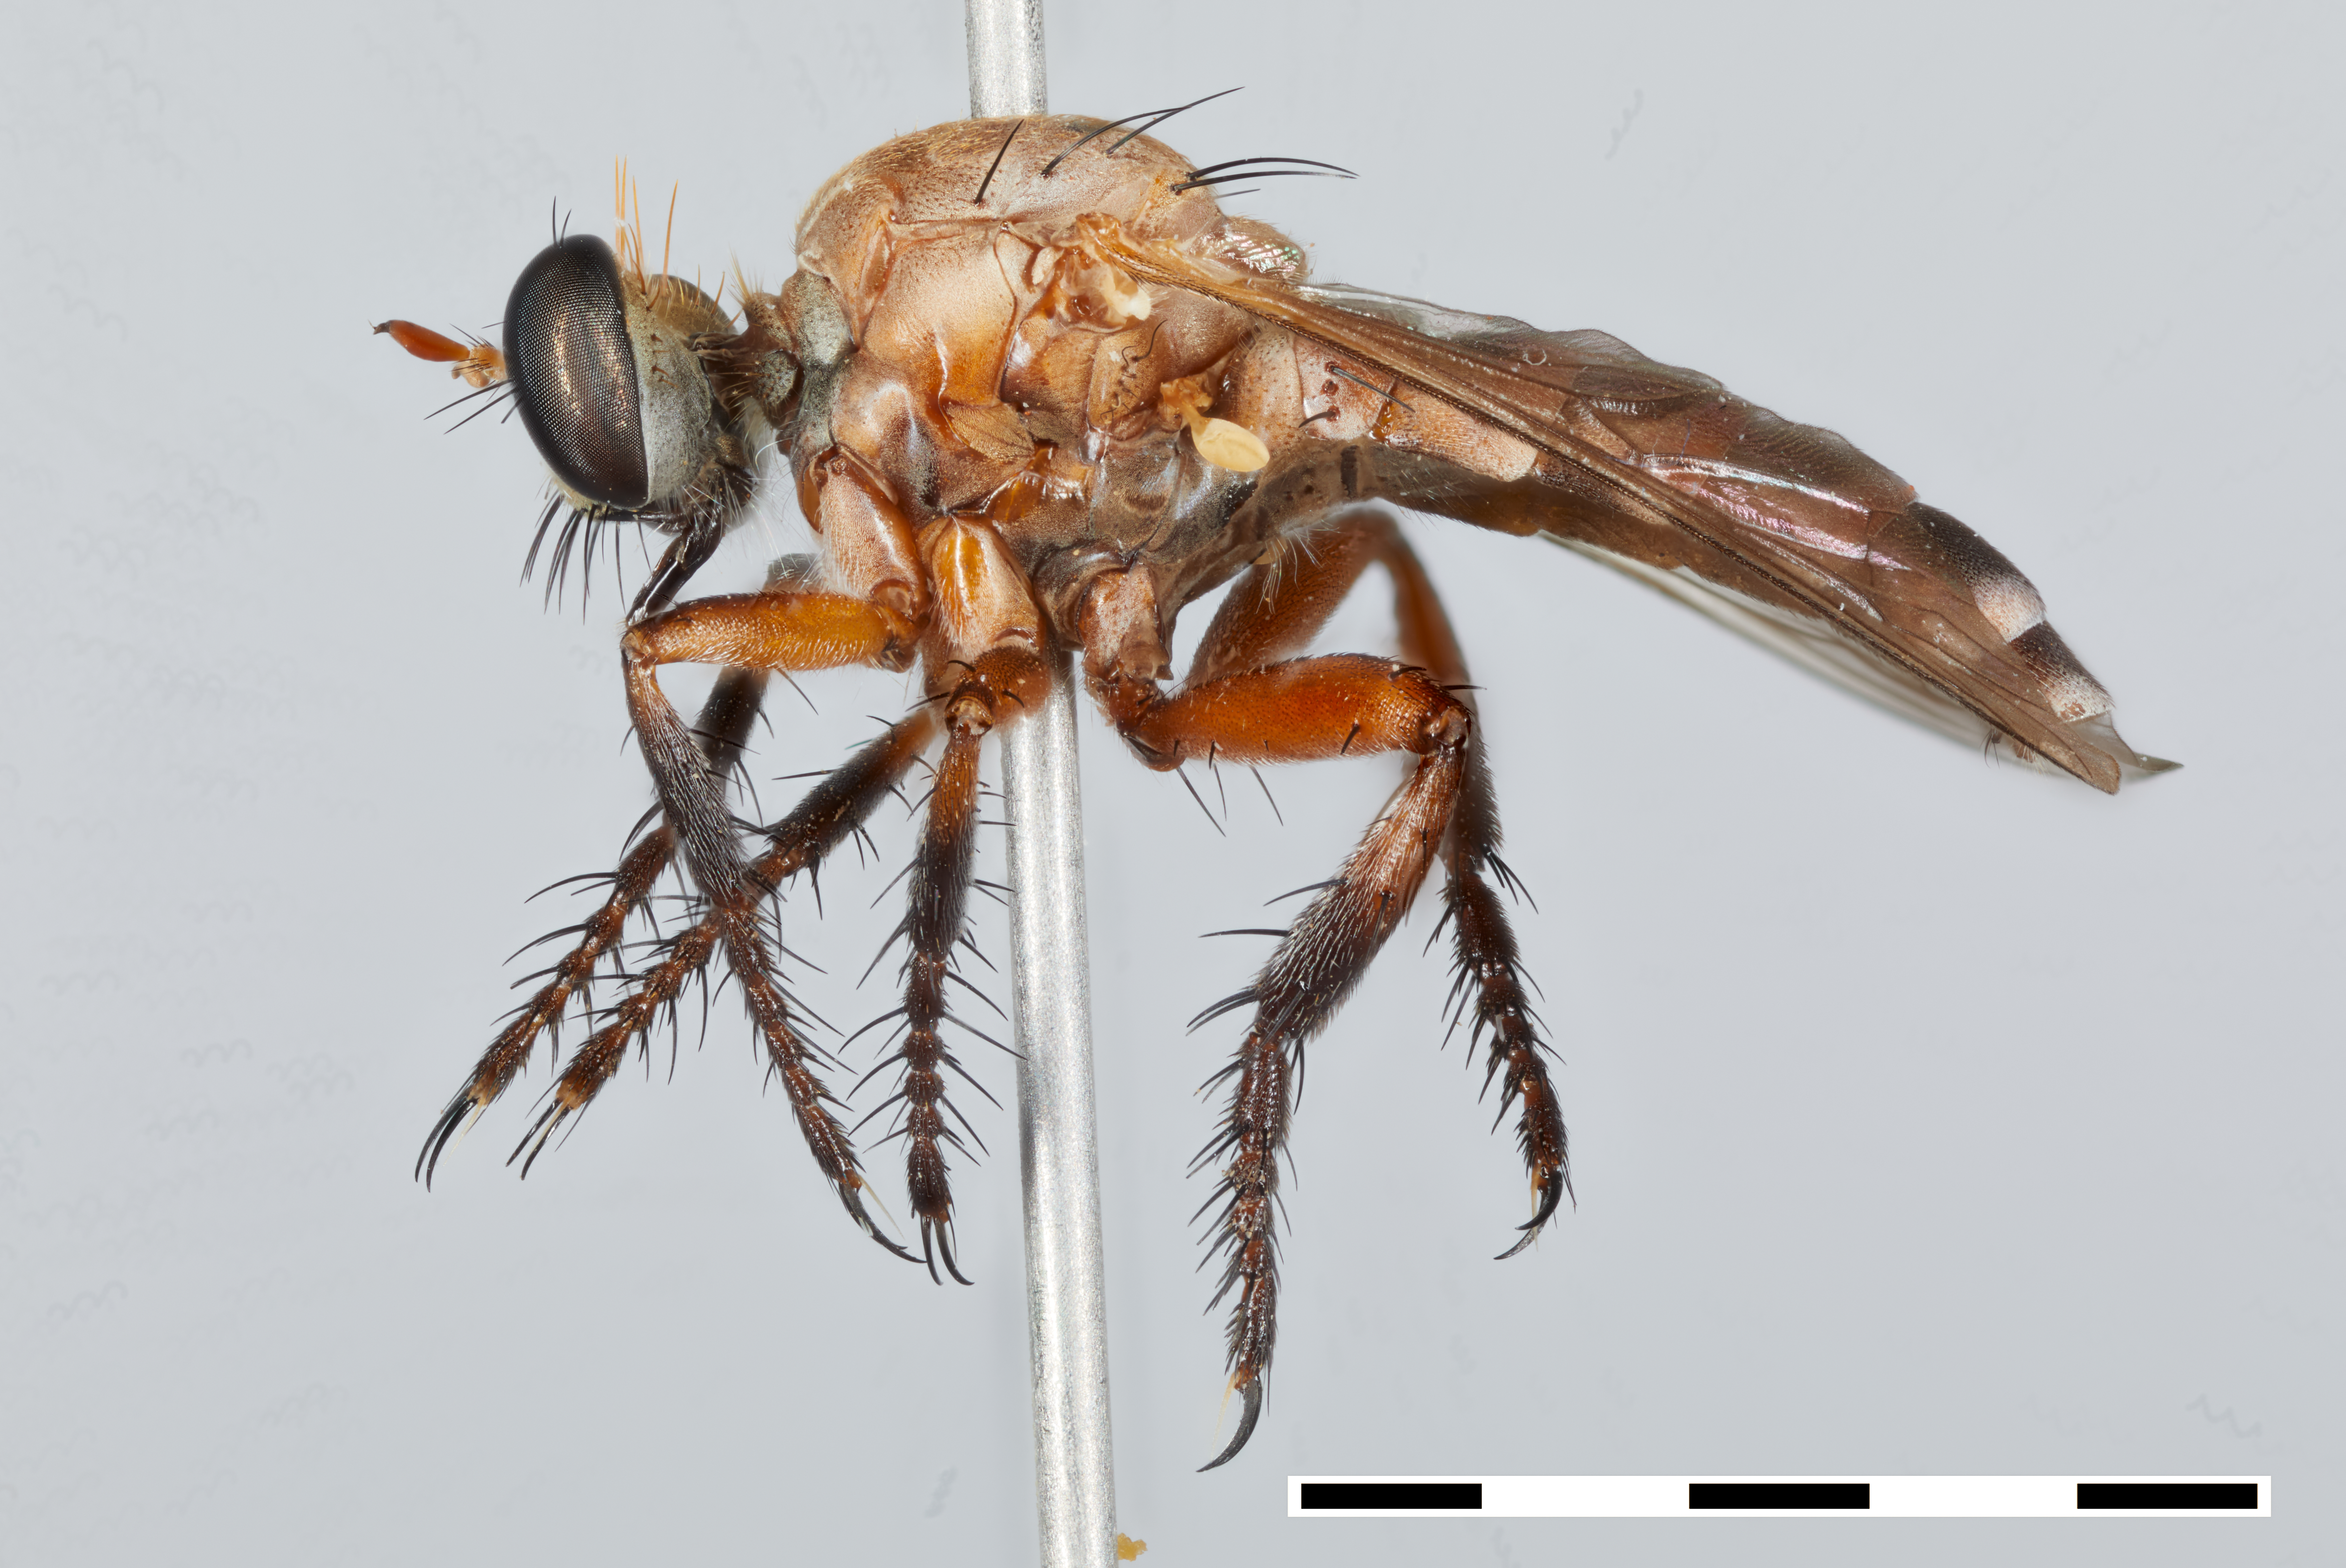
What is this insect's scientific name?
Anypodetus arachnoides
